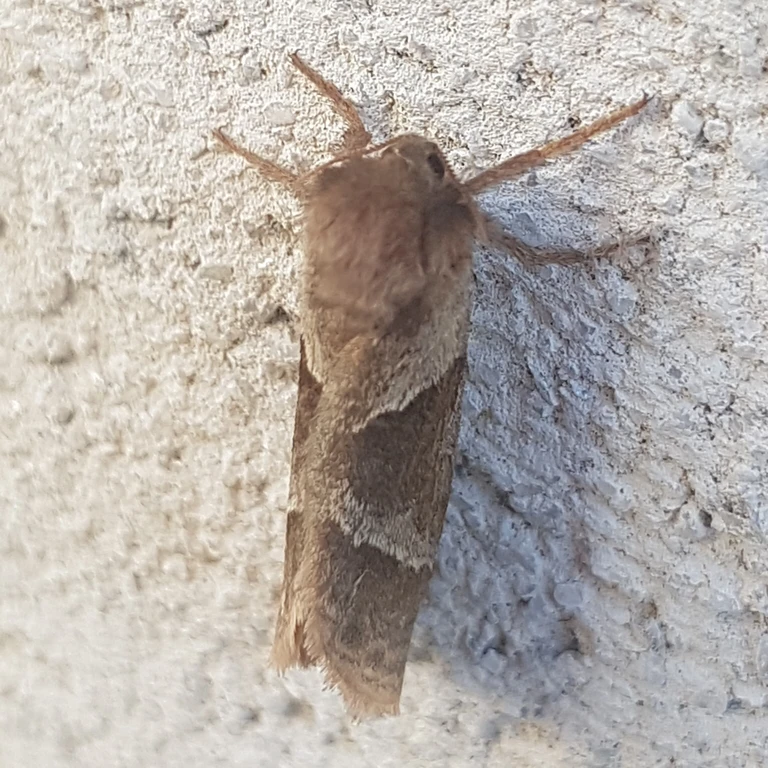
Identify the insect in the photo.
Triodia sylvina
